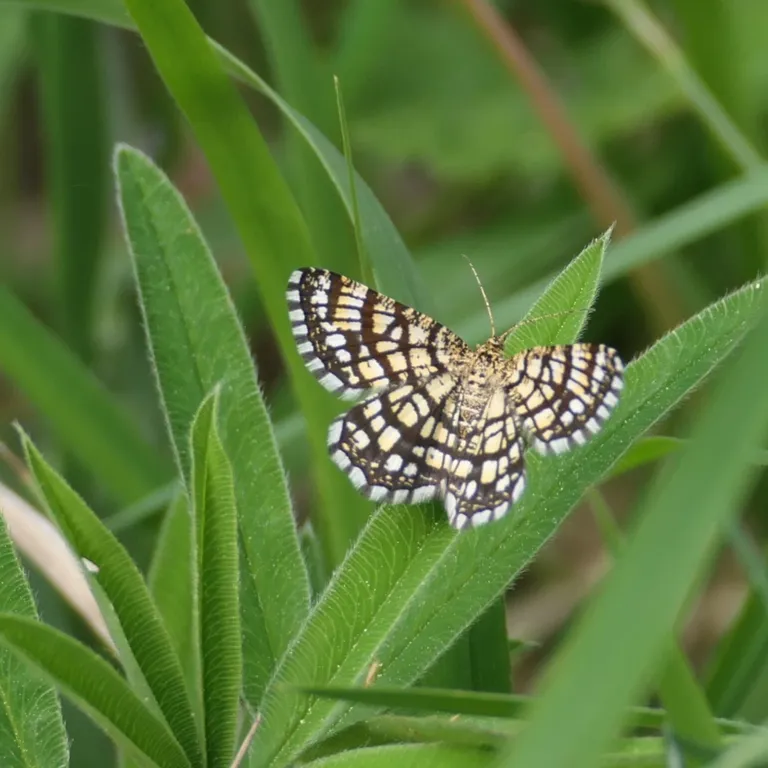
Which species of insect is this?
Chiasmia clathrata
